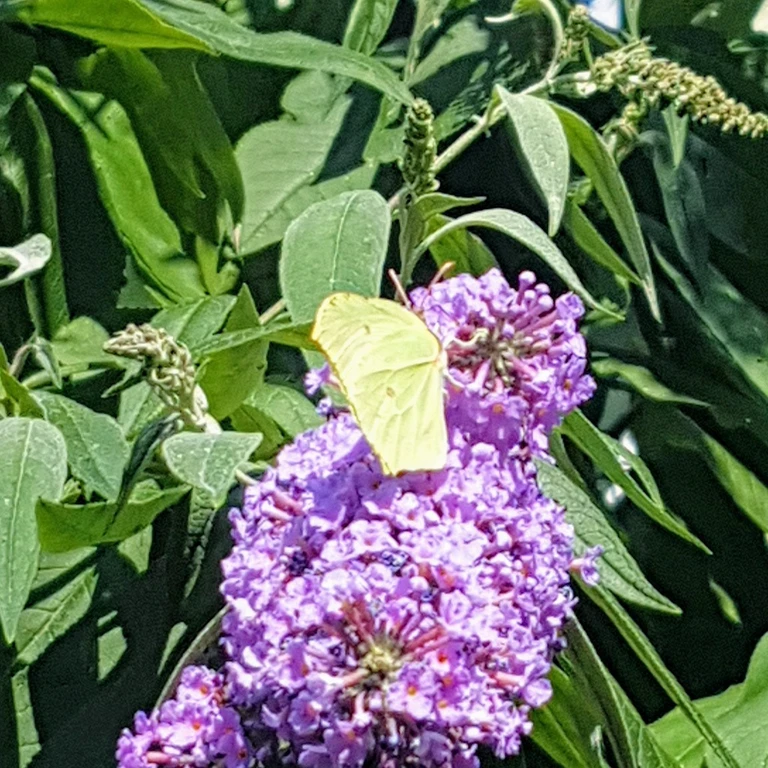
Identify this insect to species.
Gonepteryx rhamni
